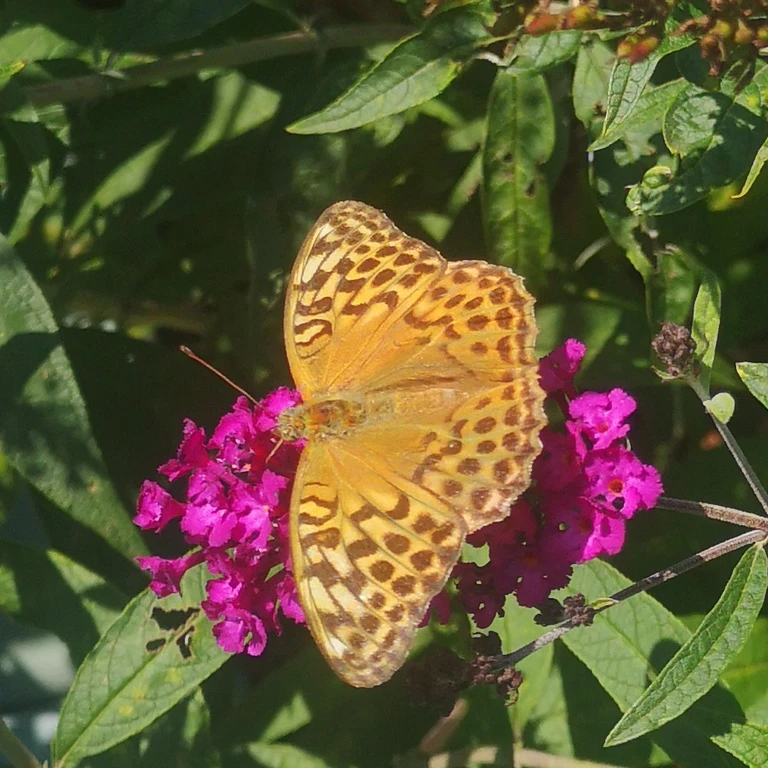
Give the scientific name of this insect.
Argynnis paphia
